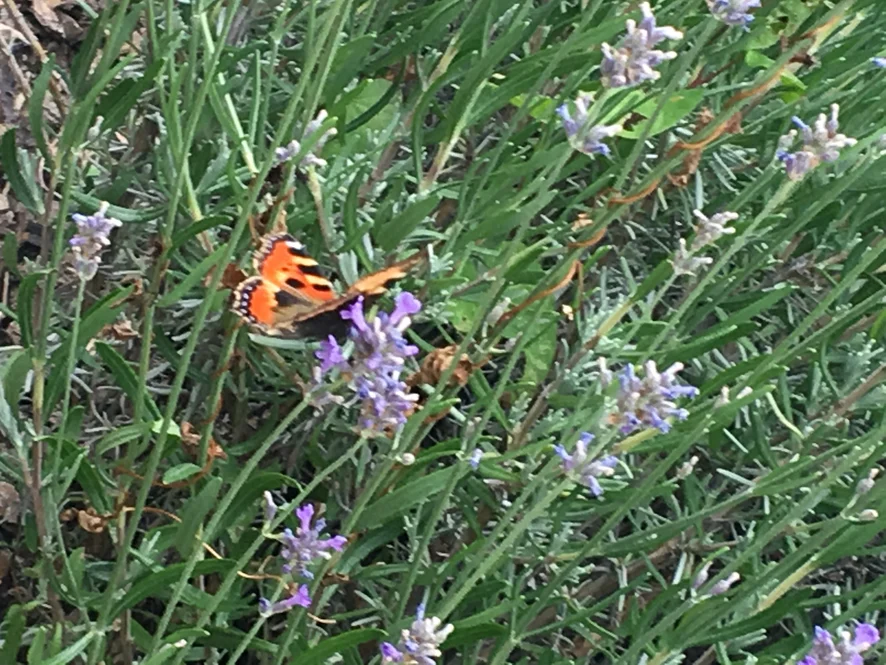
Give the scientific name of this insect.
Aglais urticae
